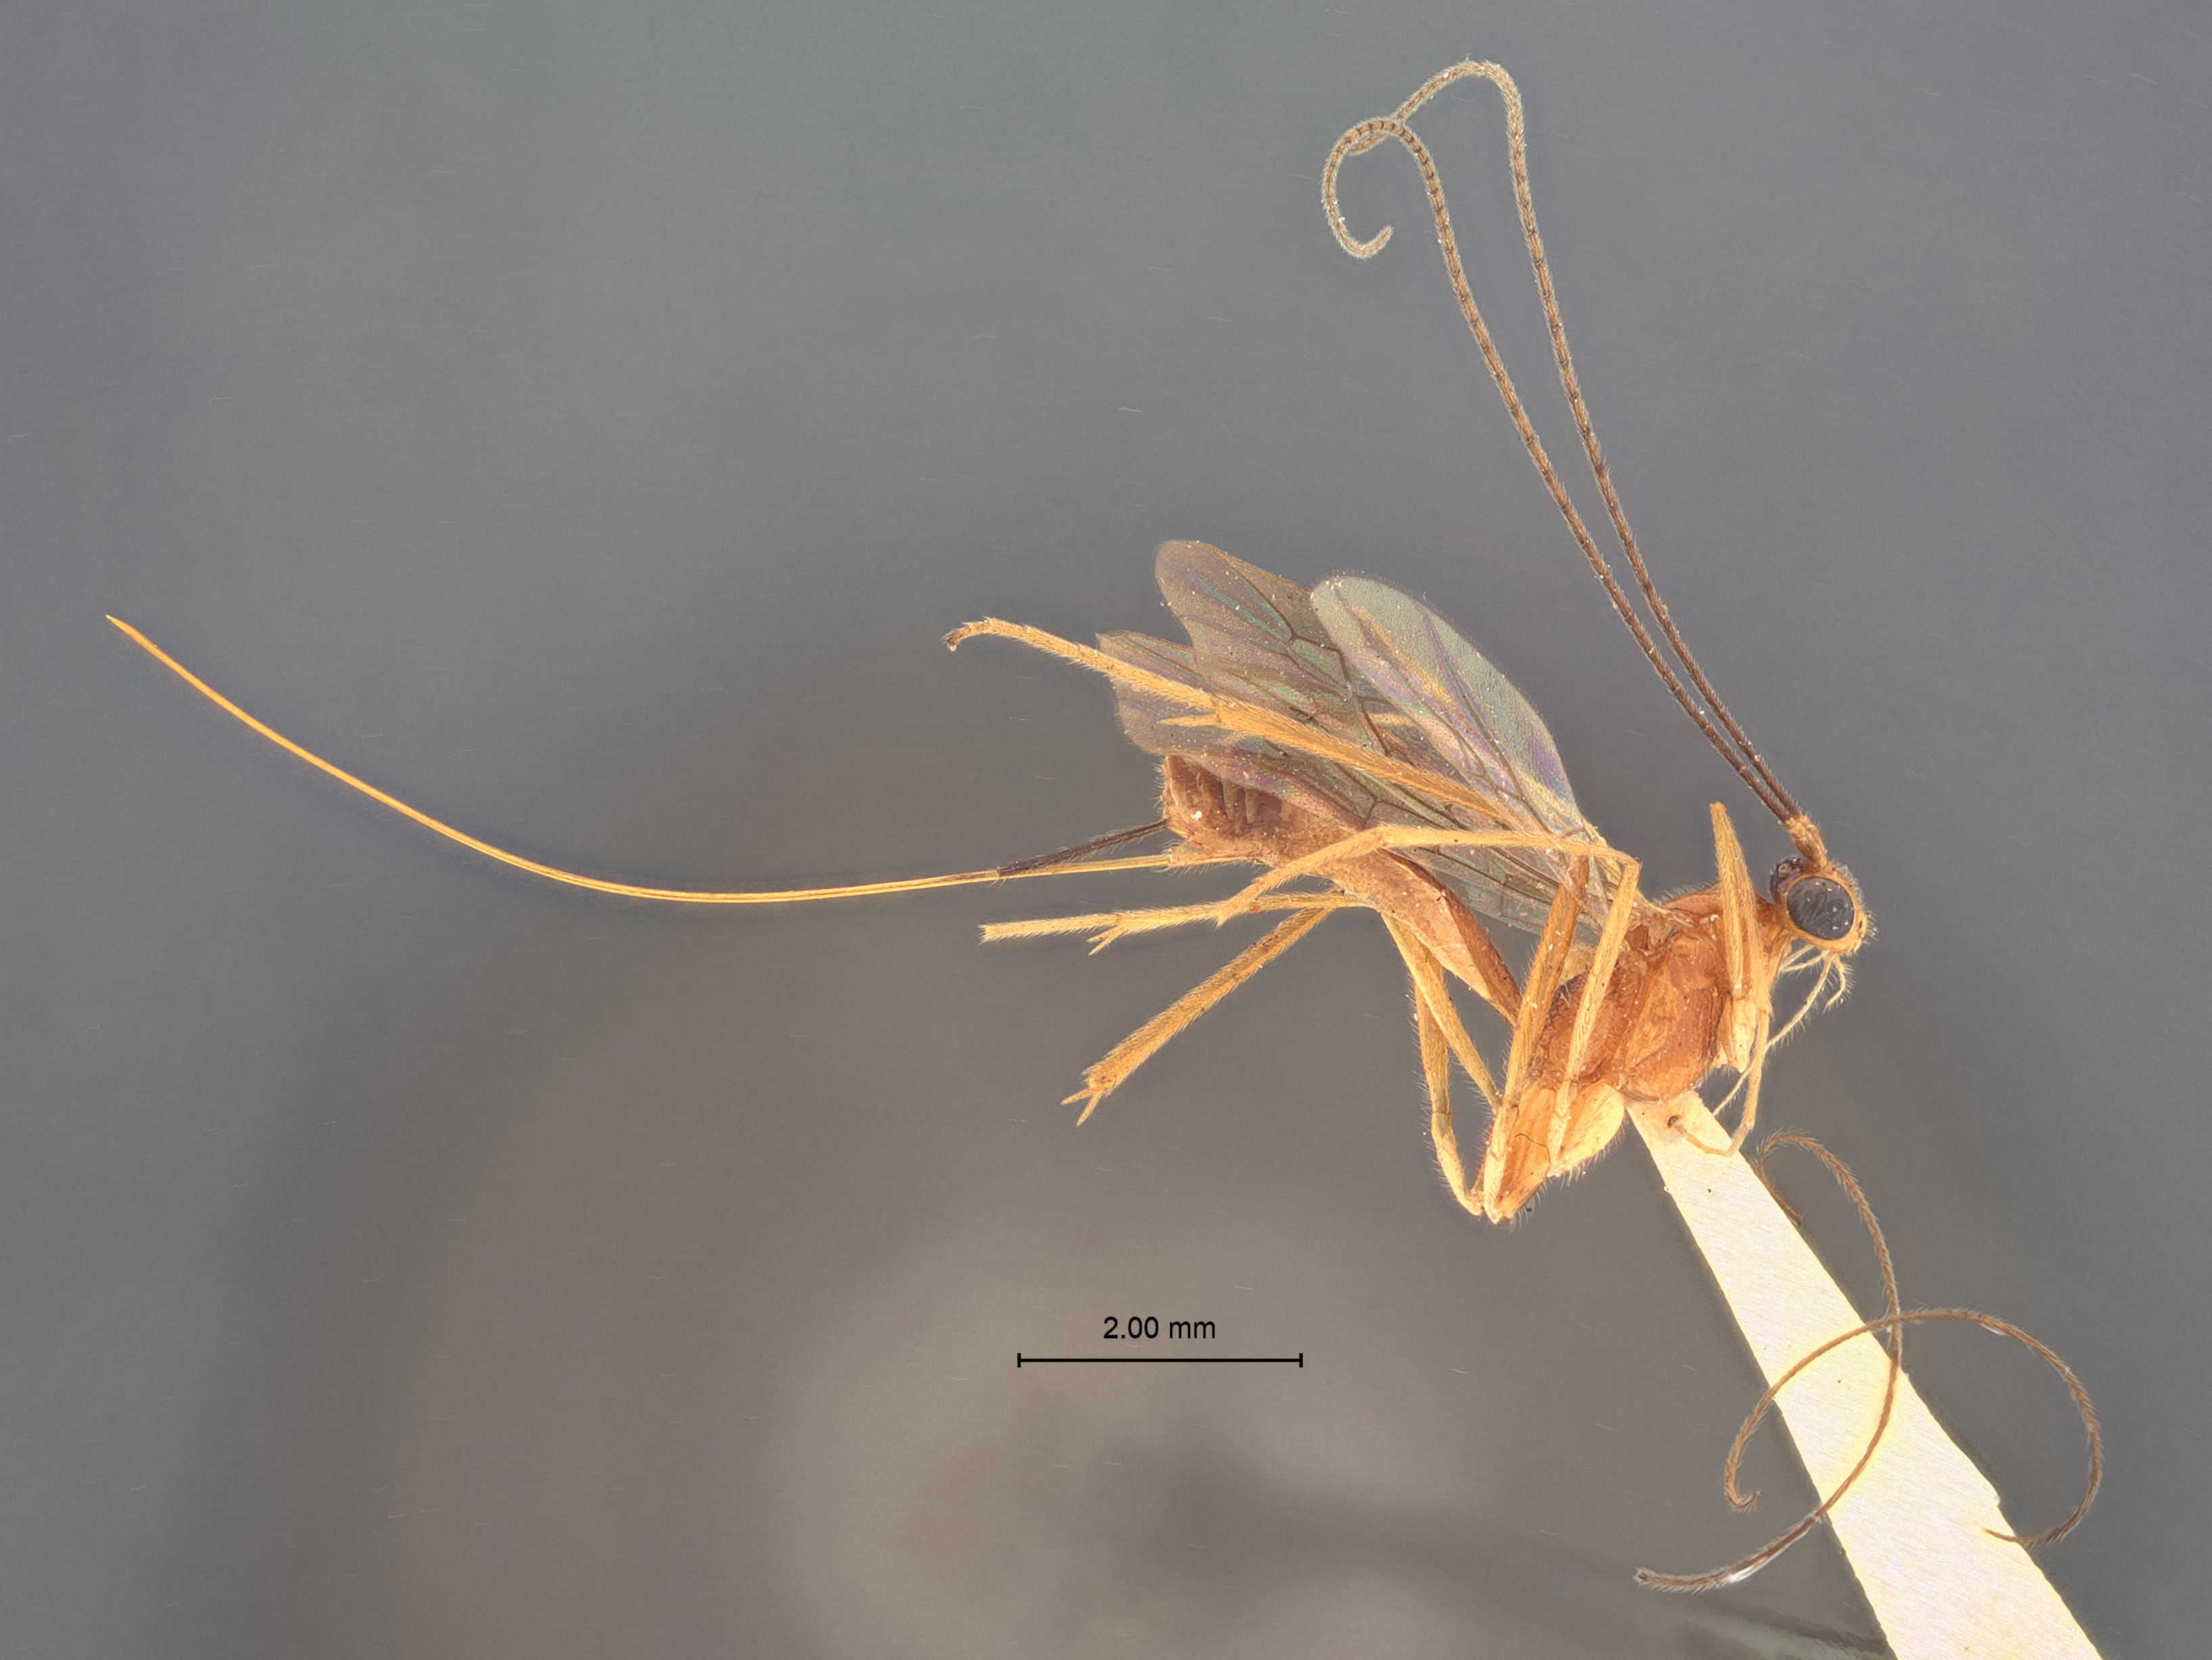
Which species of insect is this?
Macrocentrus reticulatus
